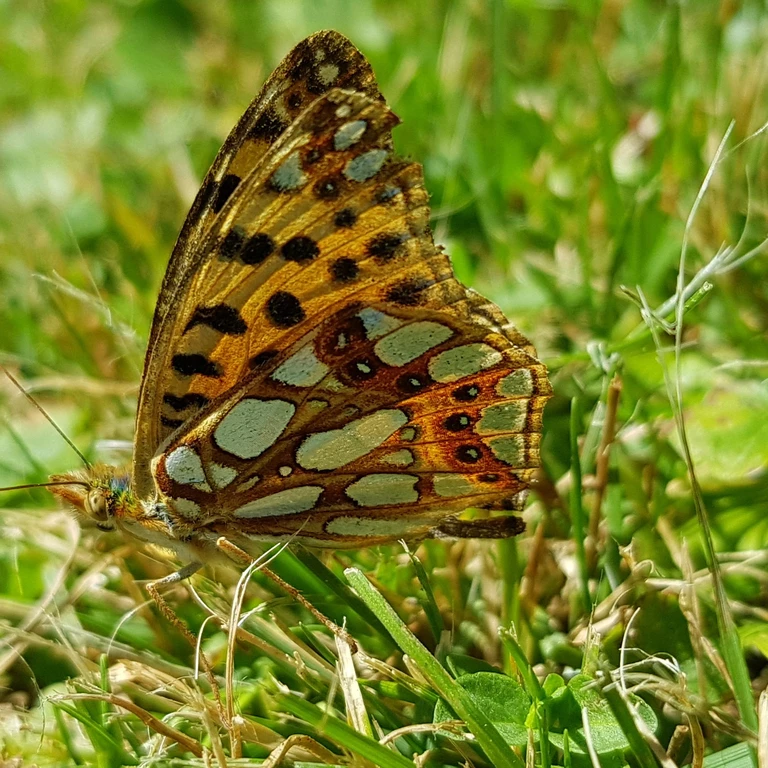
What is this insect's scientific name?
Issoria lathonia
